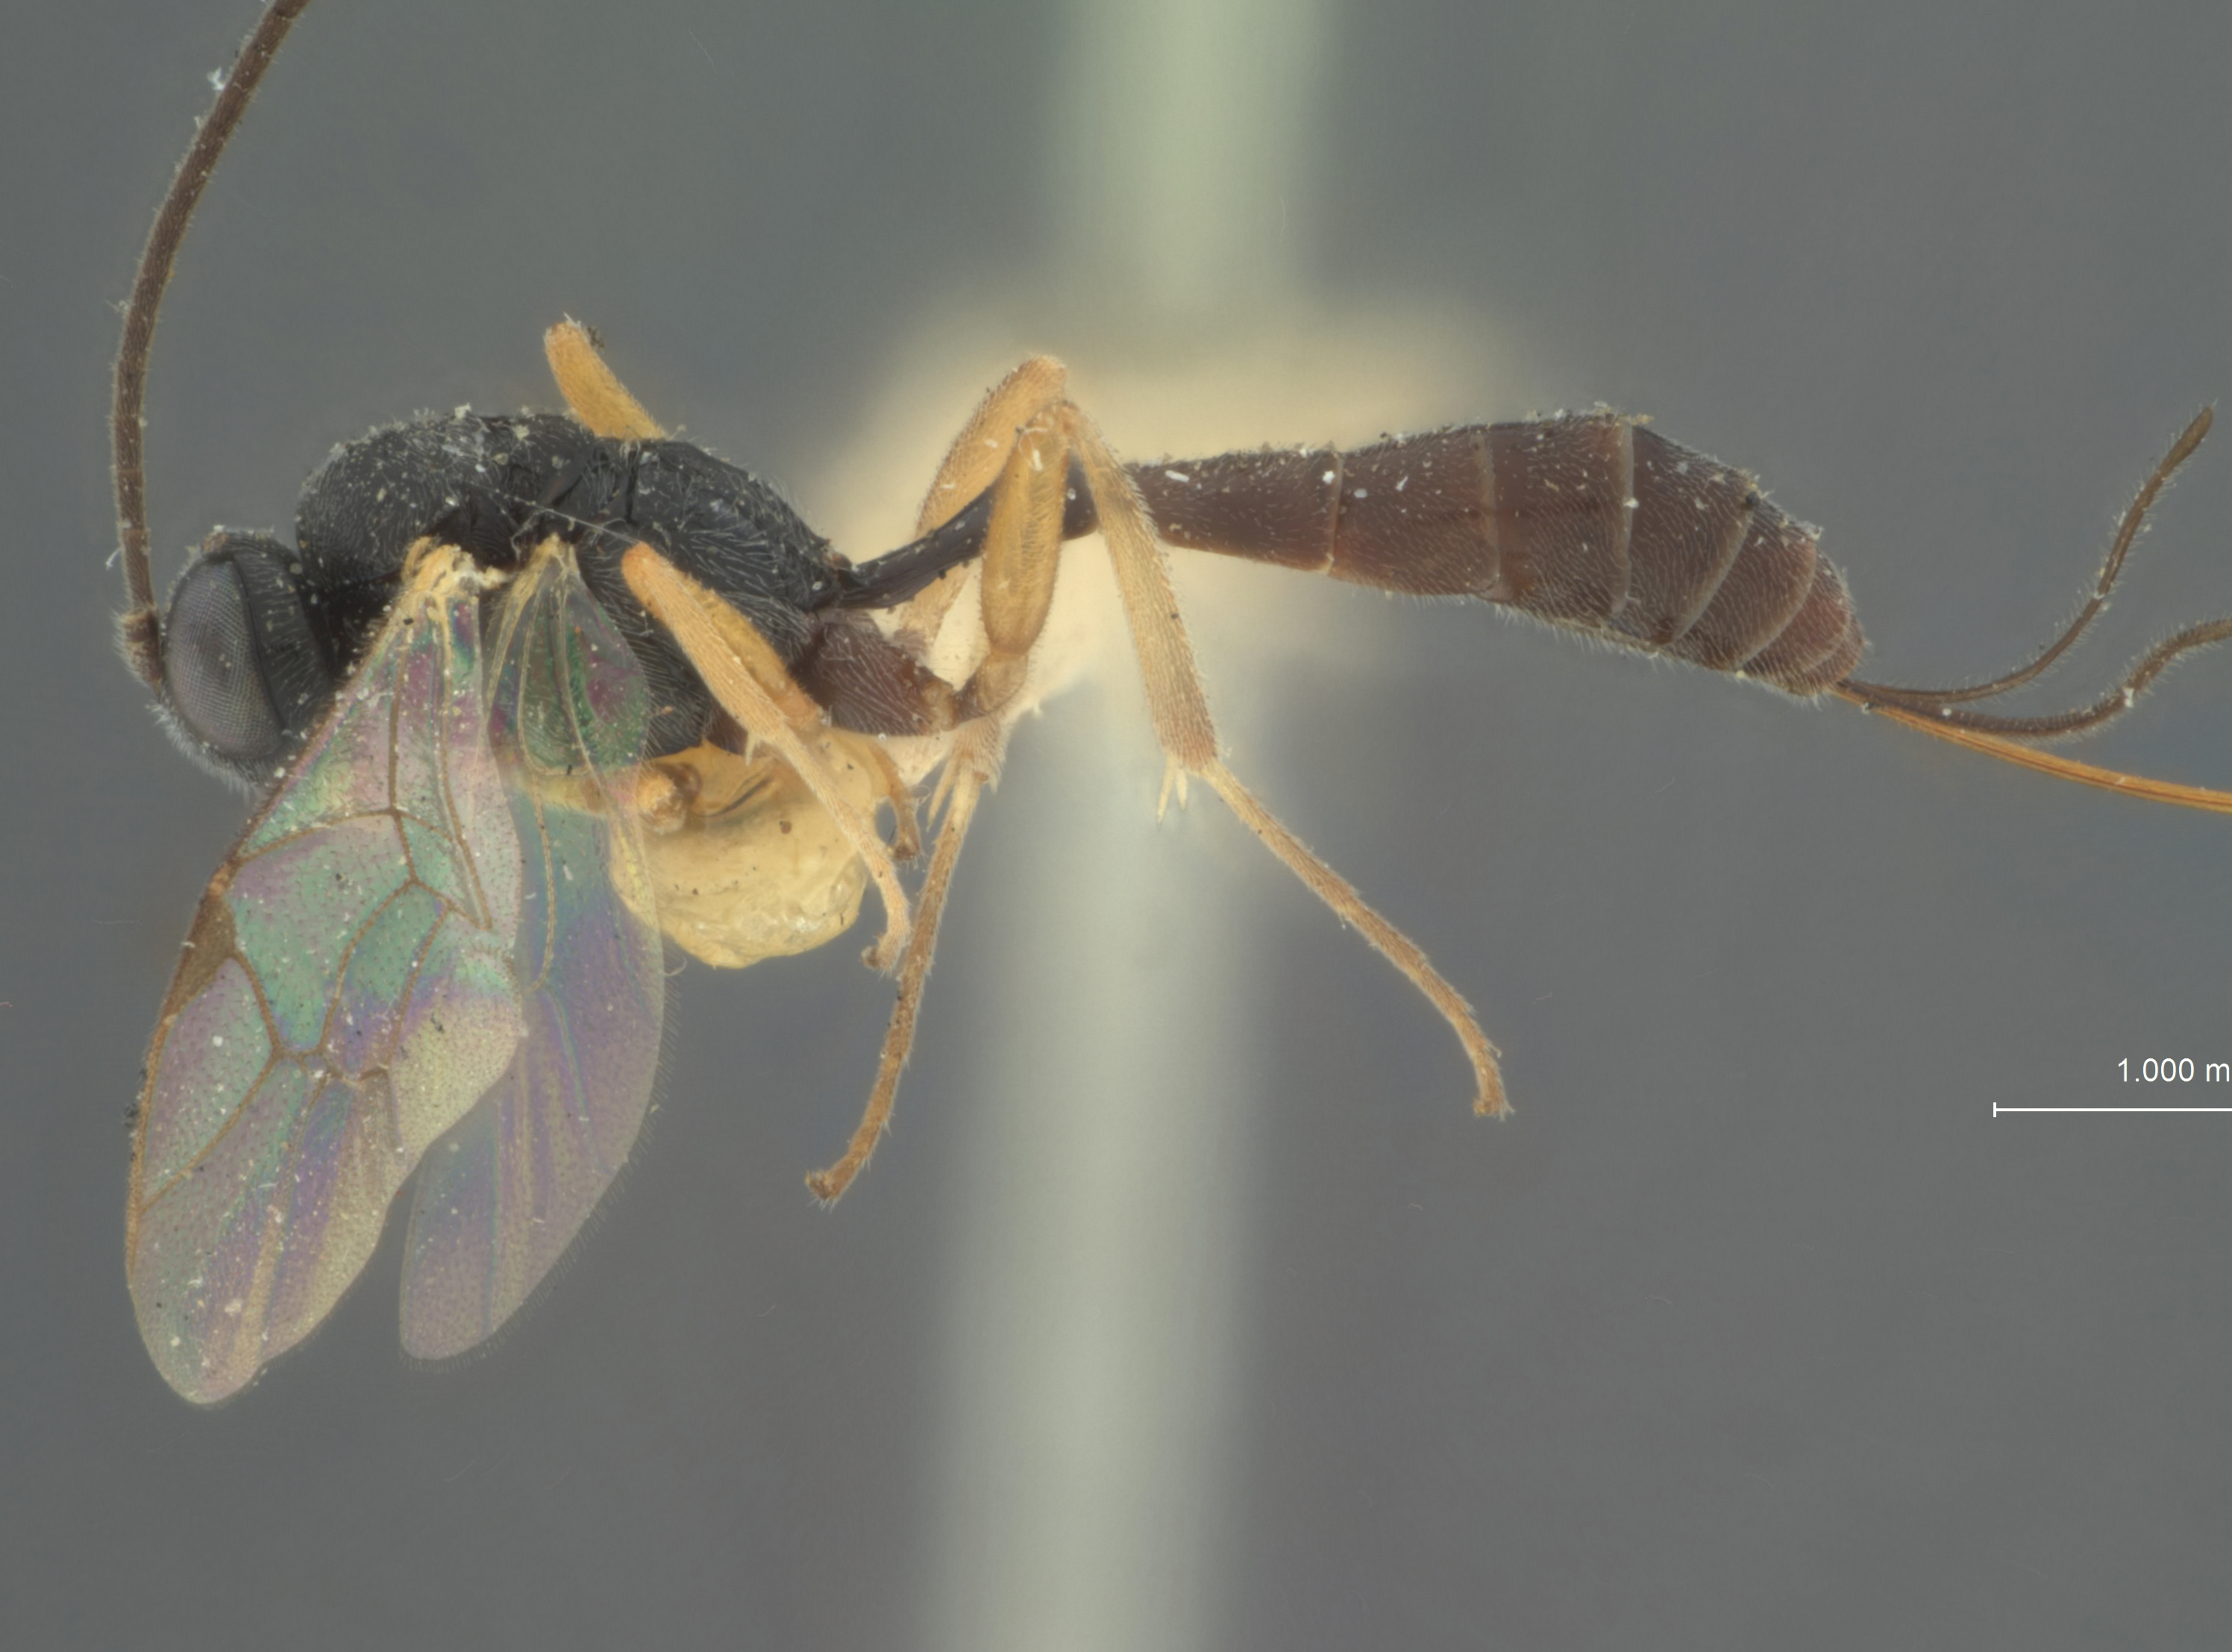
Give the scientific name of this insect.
Limneria nigricincta
